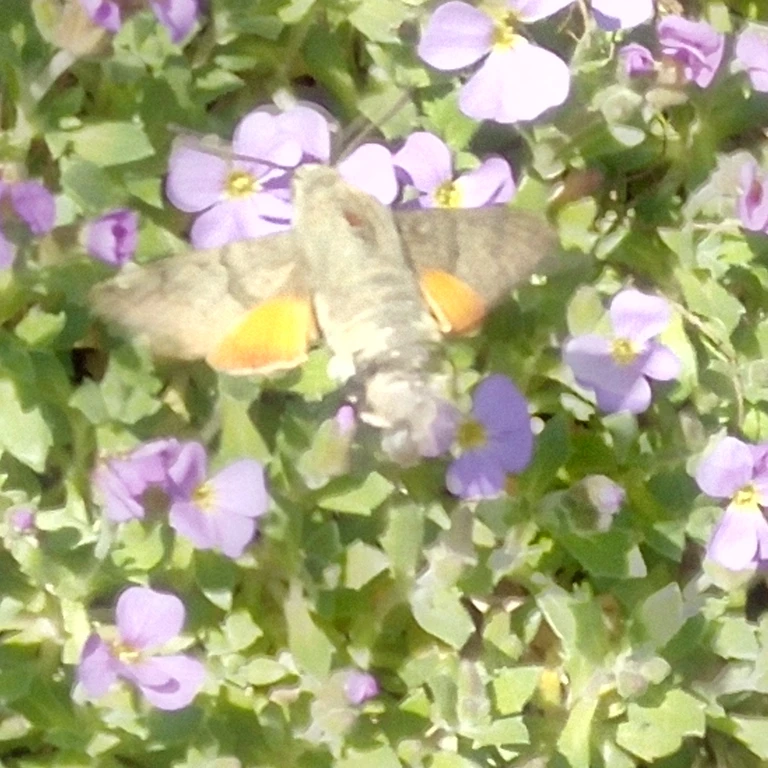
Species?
Macroglossum stellatarum
